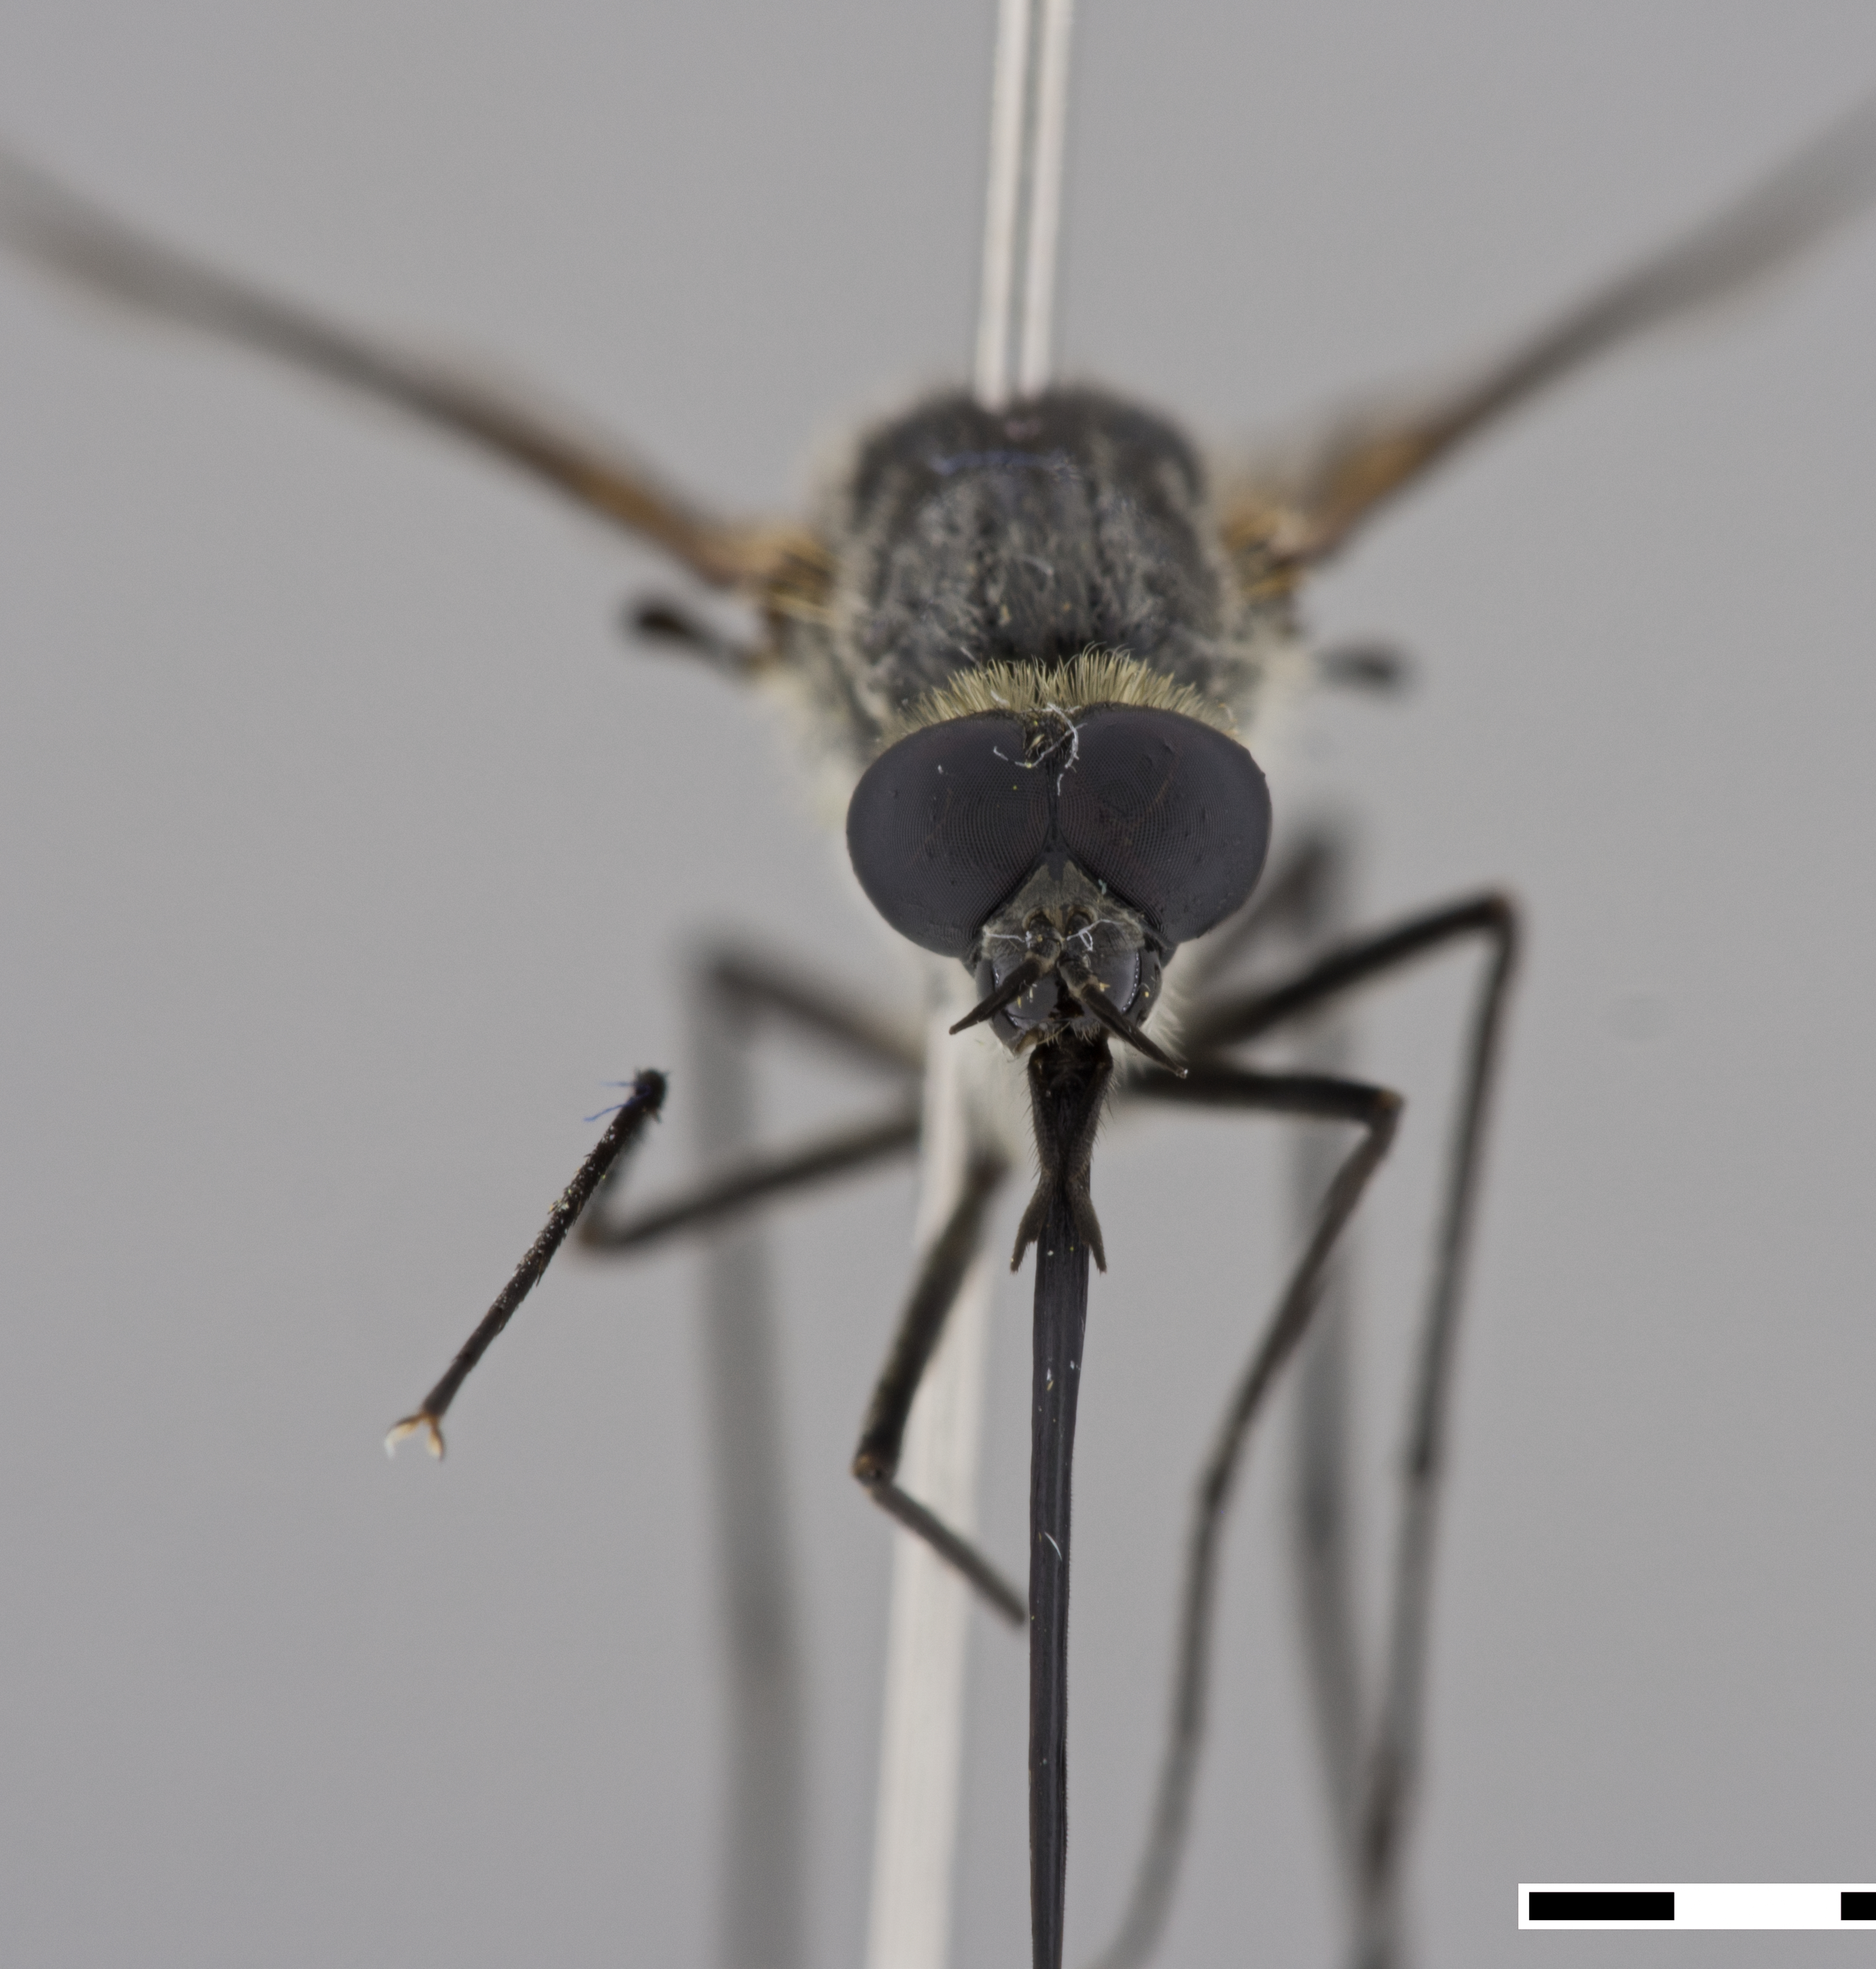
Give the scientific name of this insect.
Thevenetimyia californica
